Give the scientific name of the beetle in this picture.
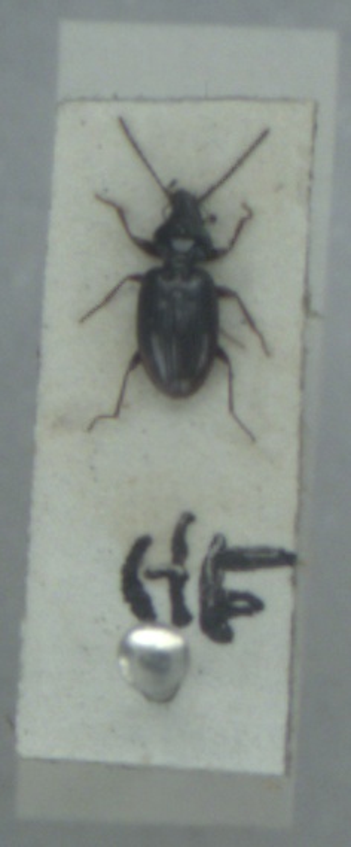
Bembidion lunulatum
